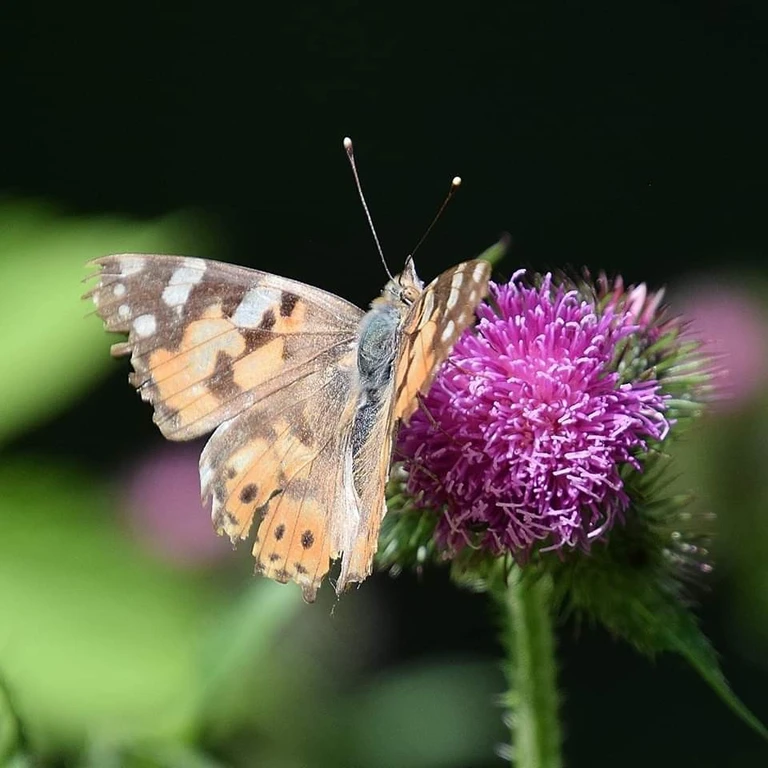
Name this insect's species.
Vanessa cardui
